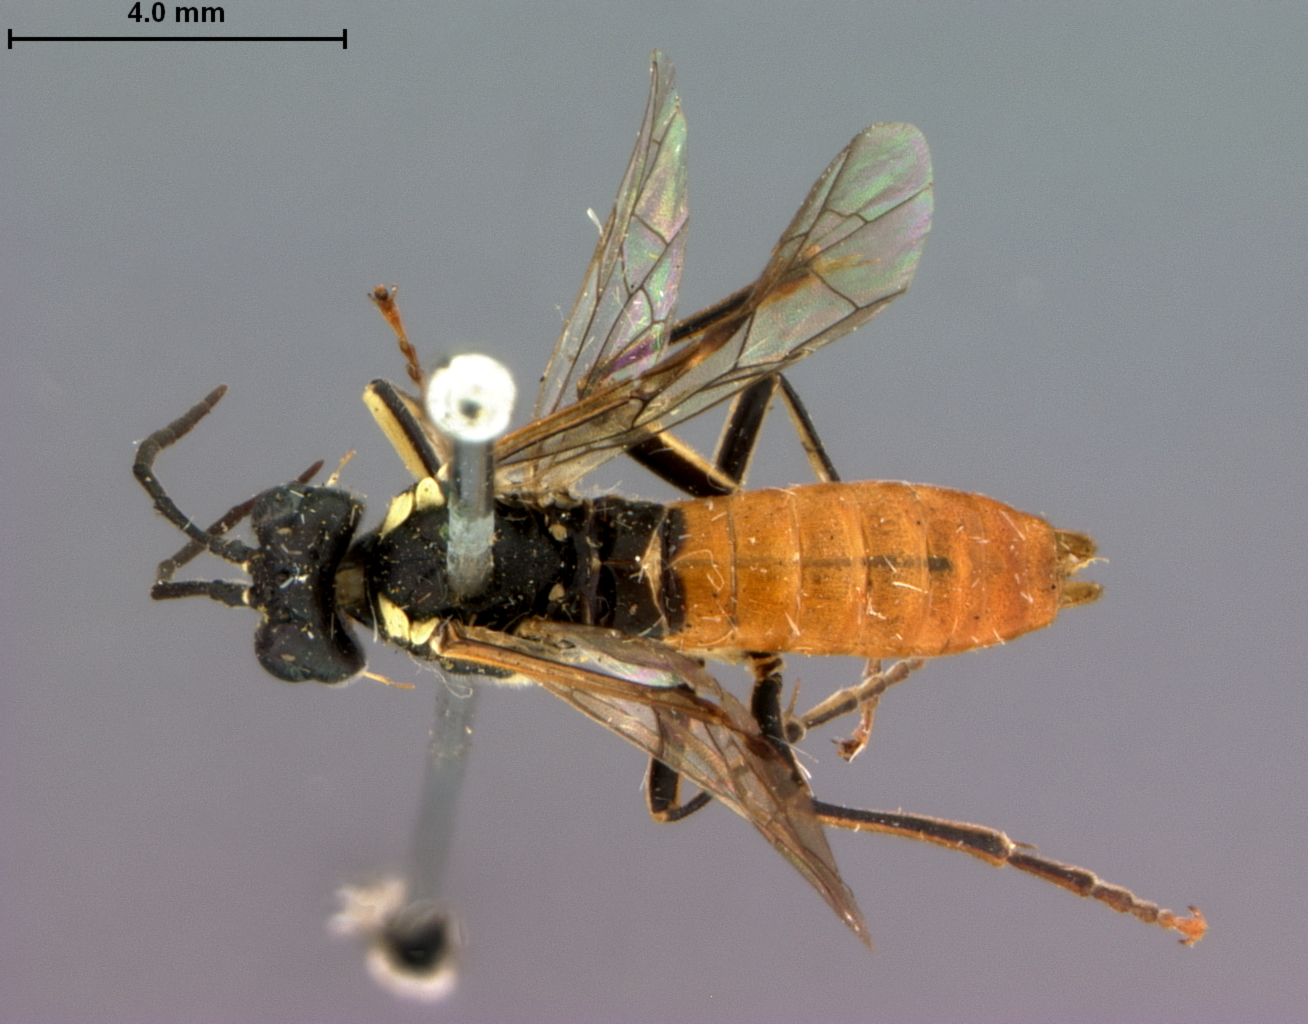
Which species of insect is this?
Tenthredo messicaeformis
